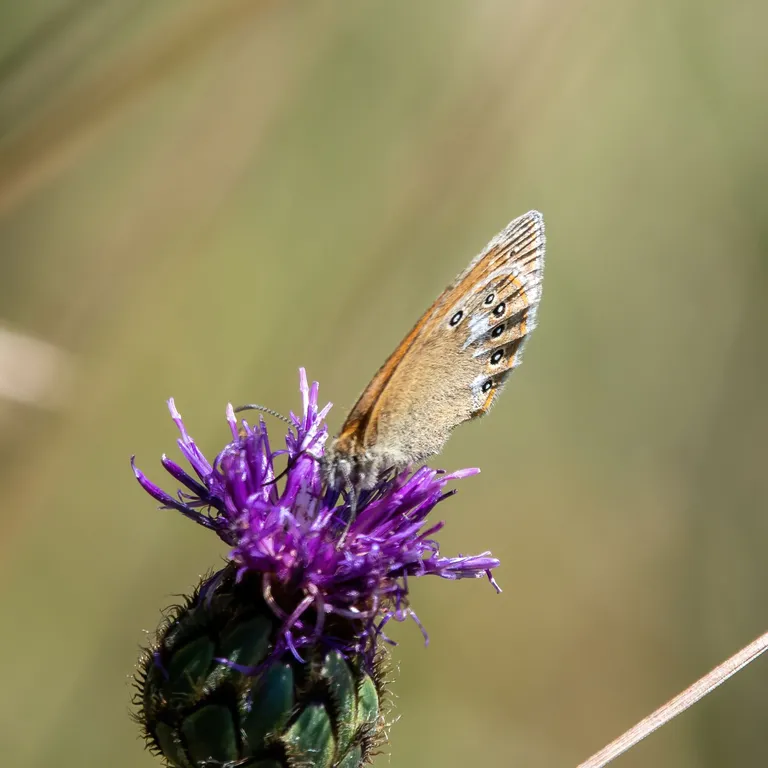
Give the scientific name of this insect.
Coenonympha glycerion (also Coenonympha iphis)
